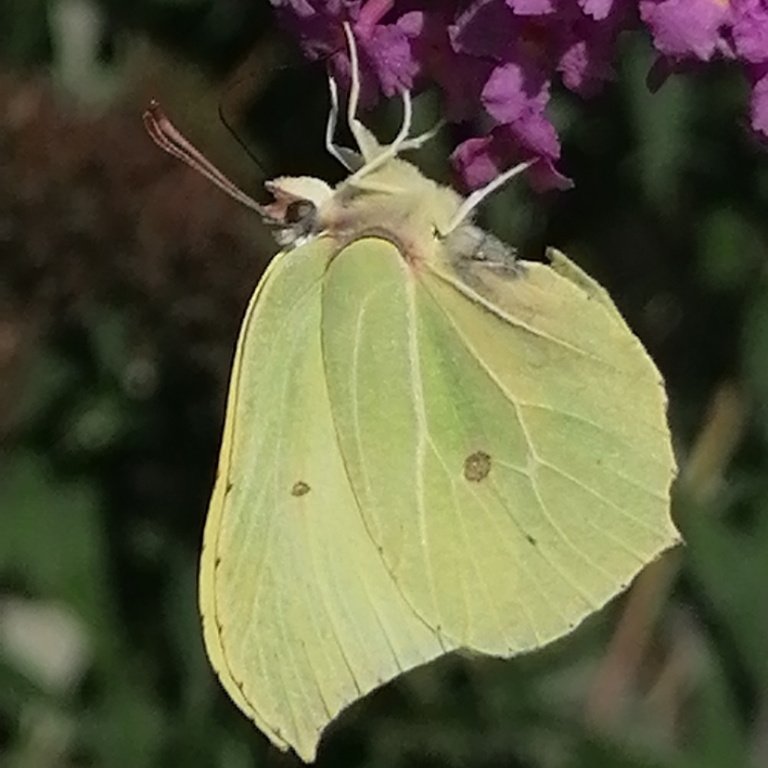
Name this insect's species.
Gonepteryx rhamni
